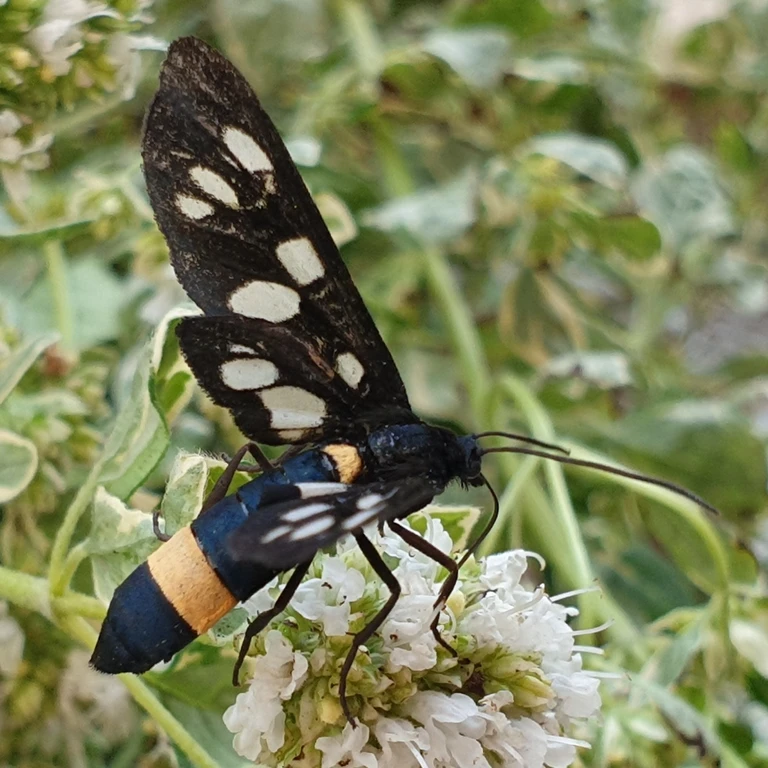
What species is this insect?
Amata phegea
